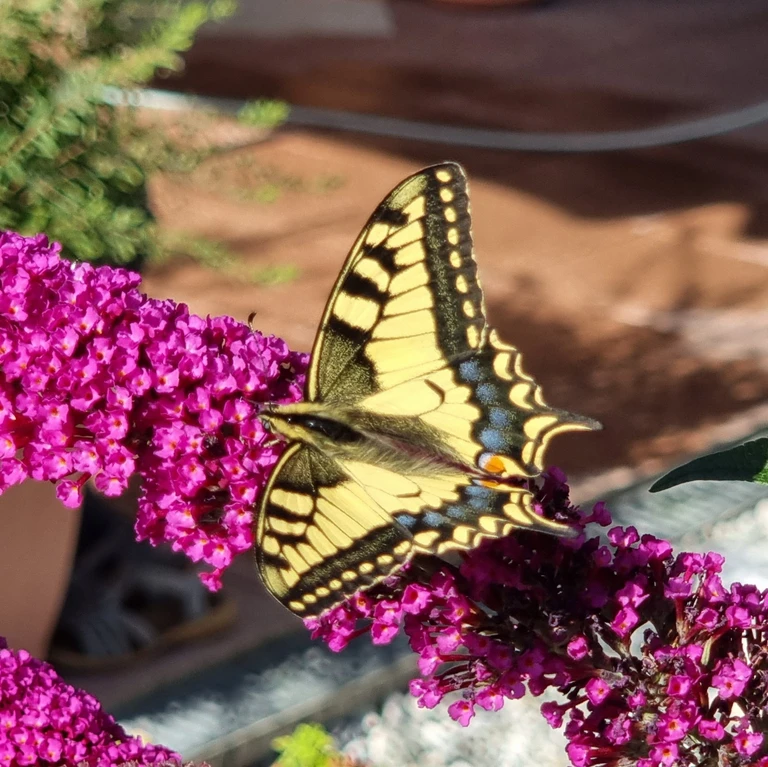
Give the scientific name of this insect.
Papilio machaon
